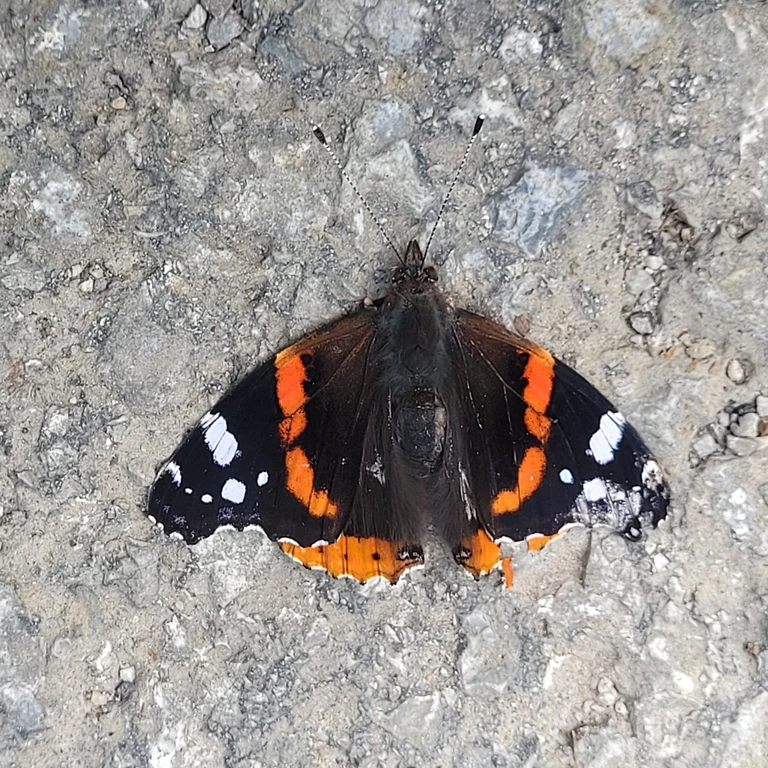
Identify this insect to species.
Vanessa atalanta
